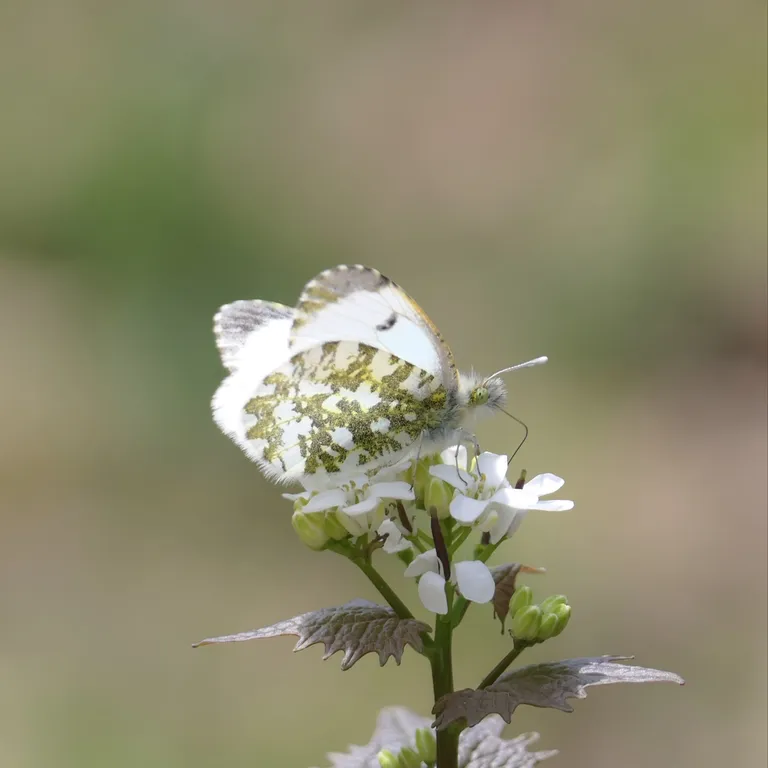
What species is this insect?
Anthocharis cardamines
